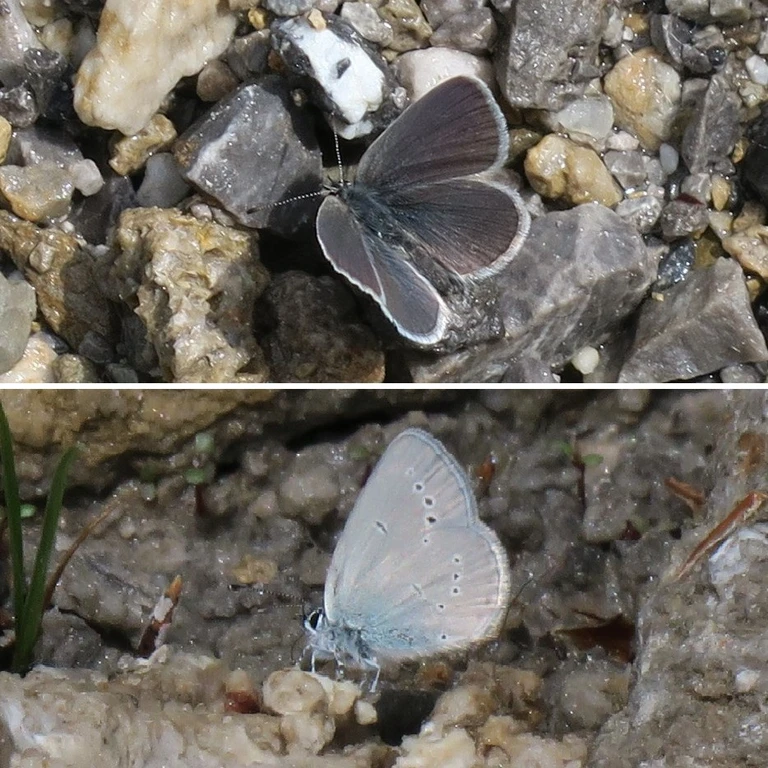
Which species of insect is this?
Cupido minimus
